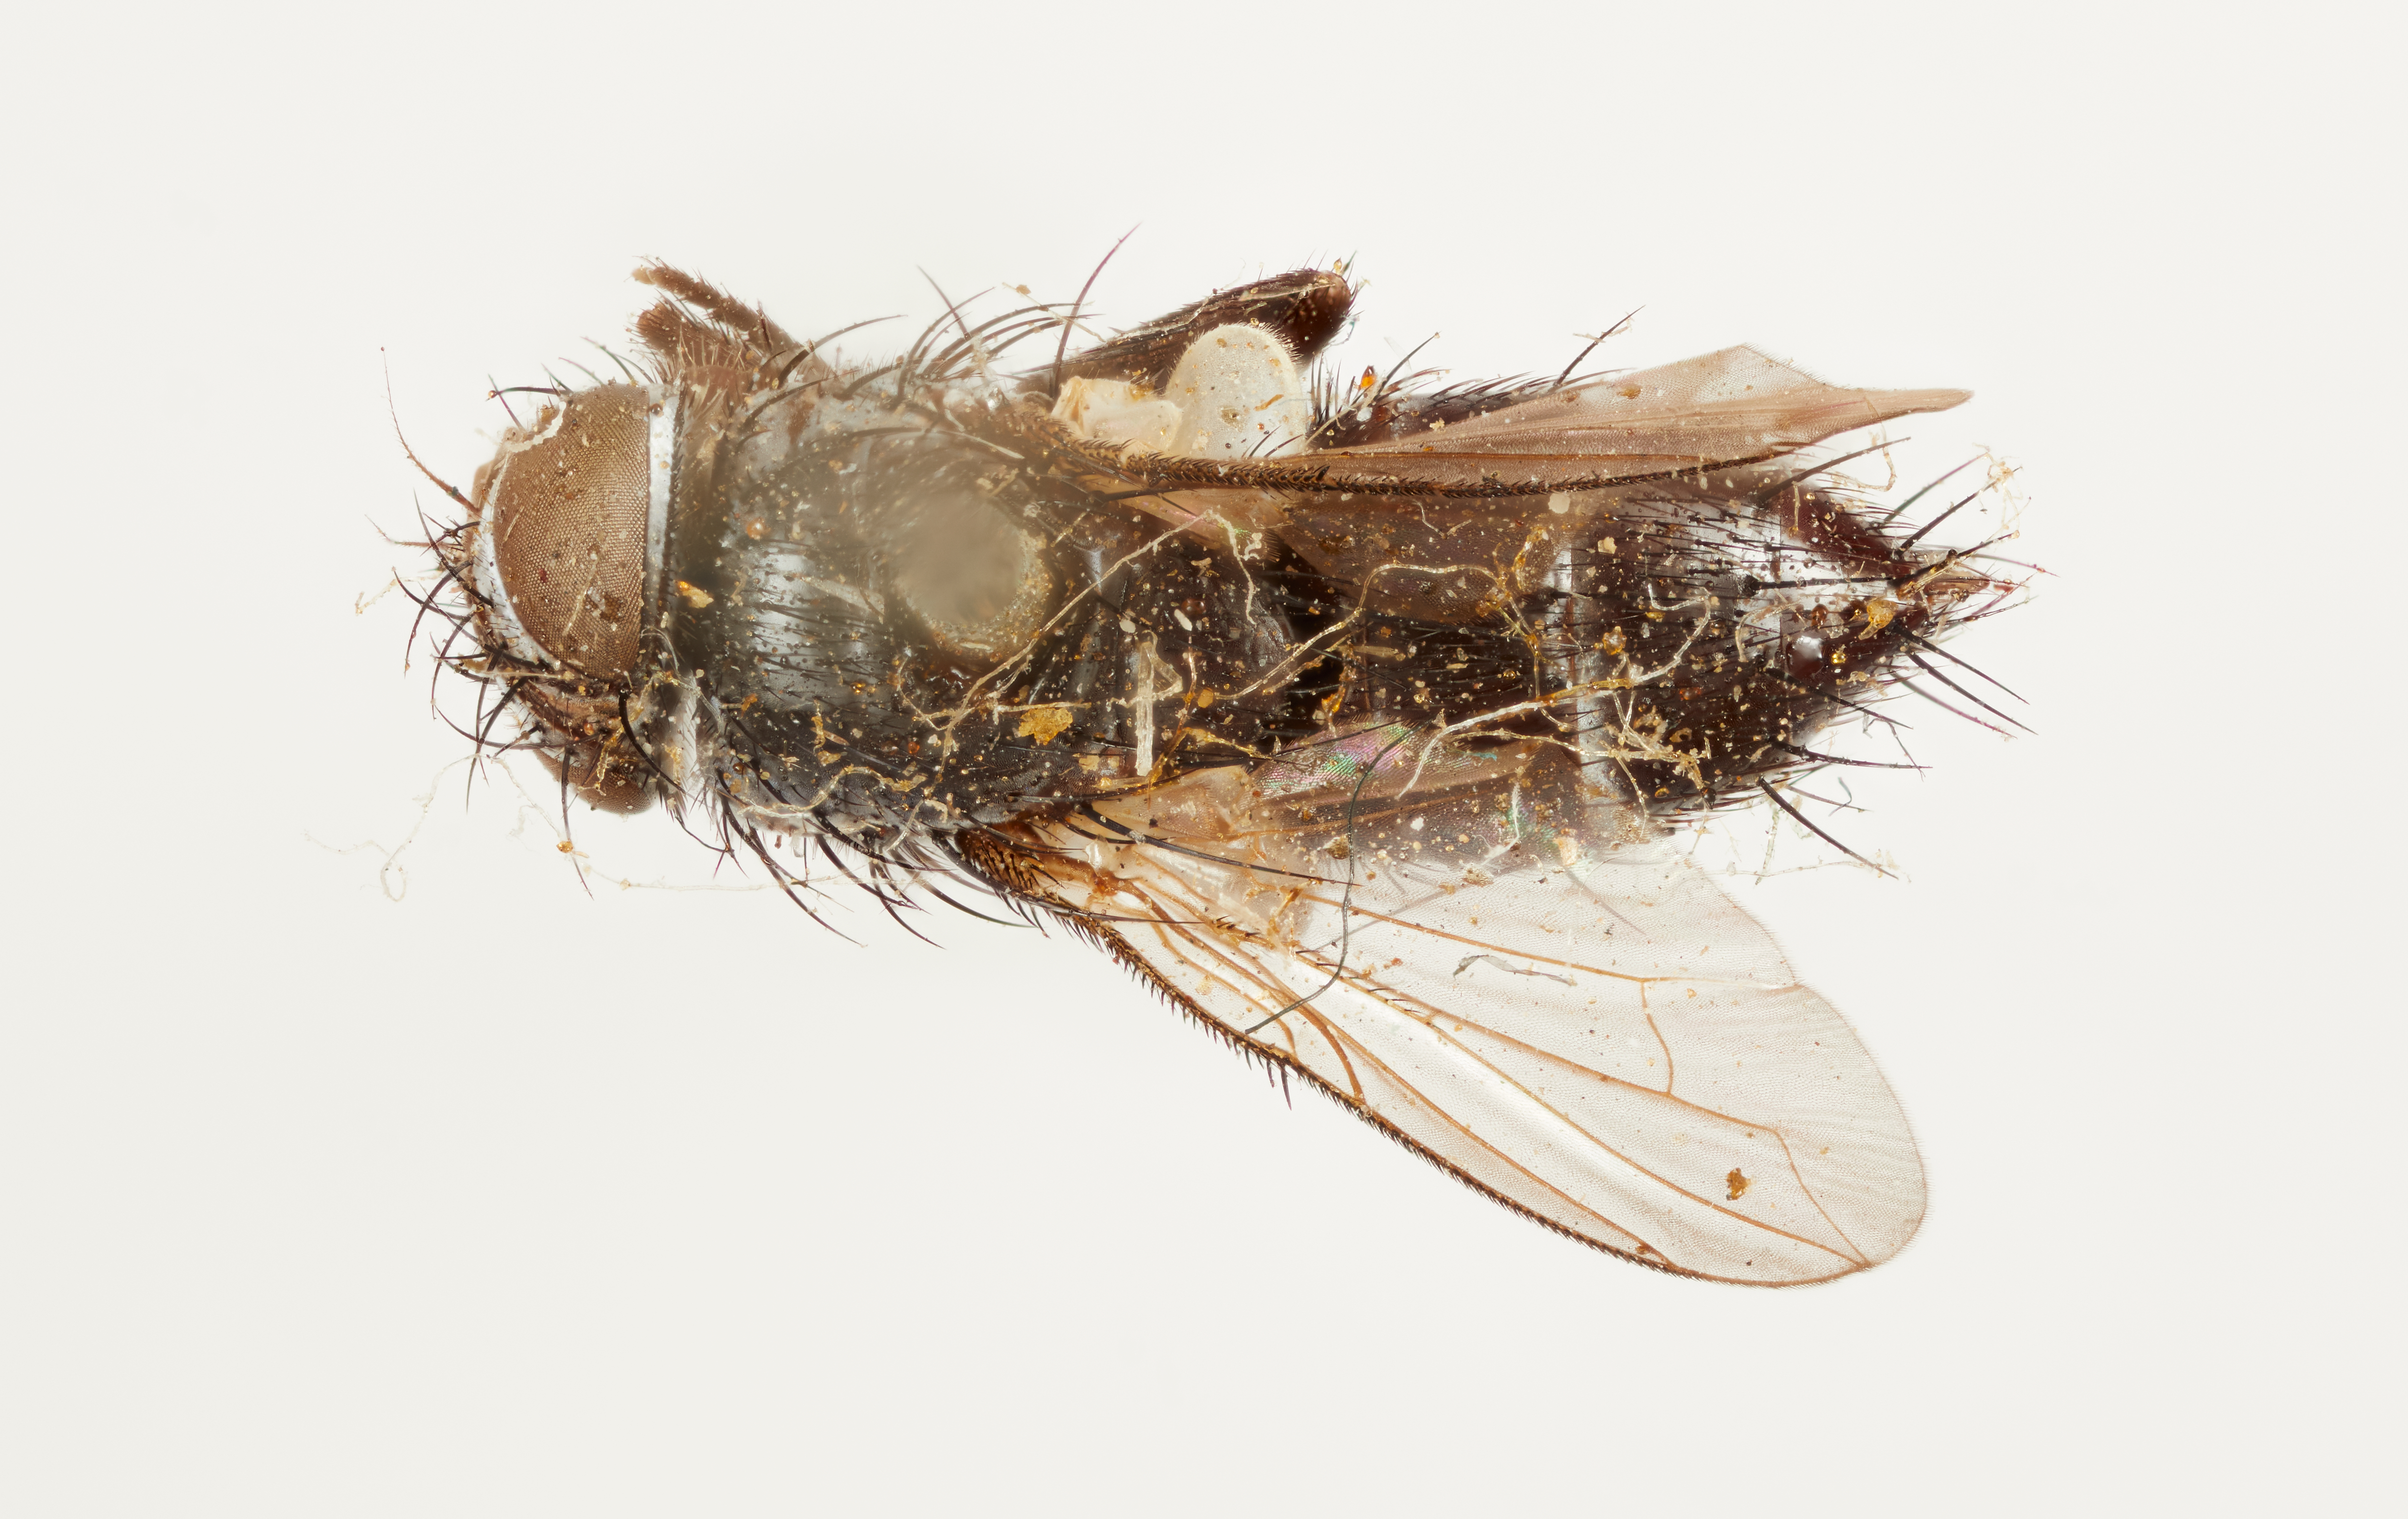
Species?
Hypostena dunningii
